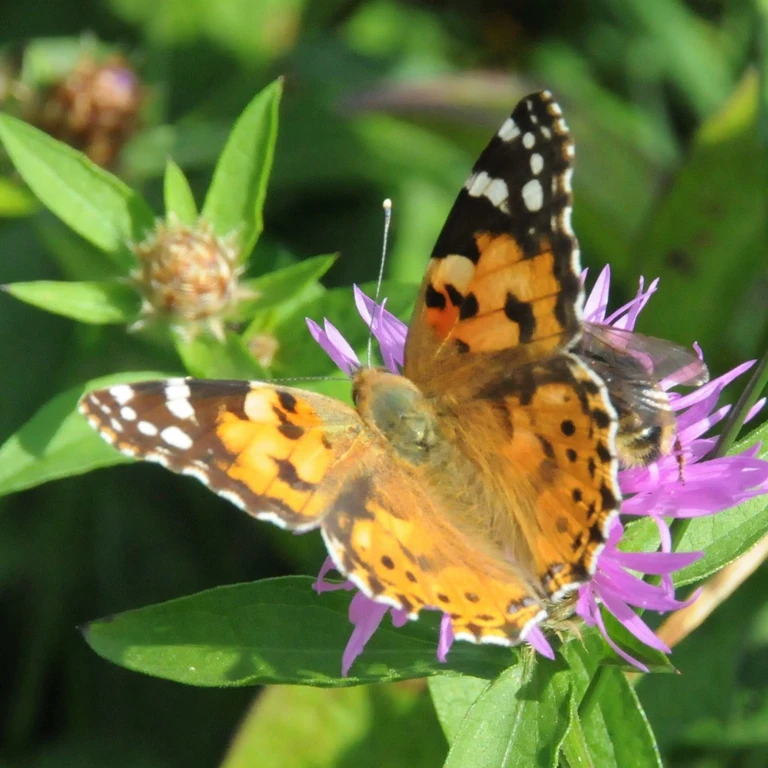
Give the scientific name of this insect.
Vanessa cardui
